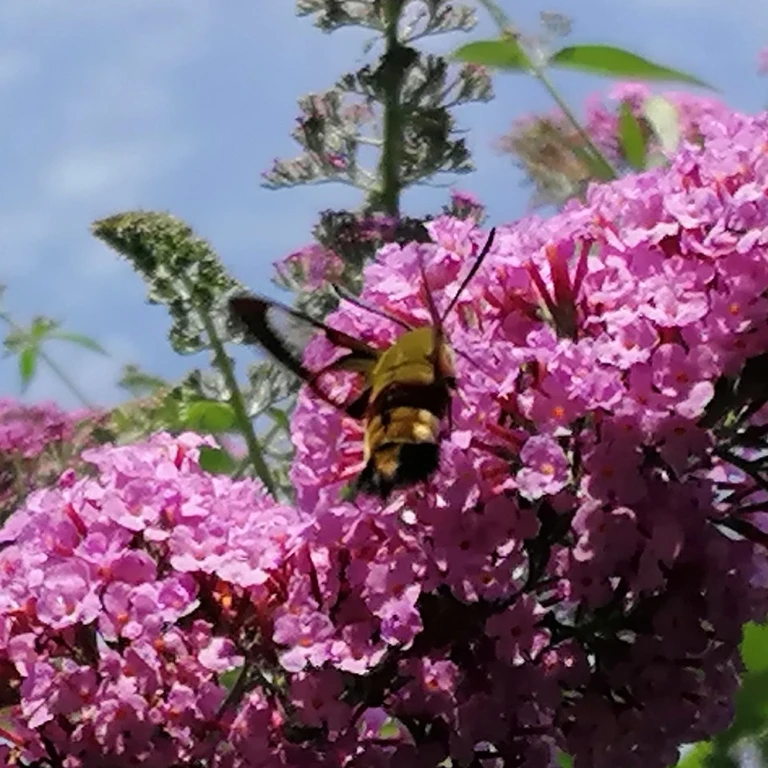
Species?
Hemaris fuciformis
